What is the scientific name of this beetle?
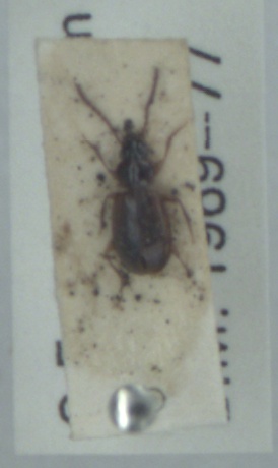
Trechus quadristriatus
